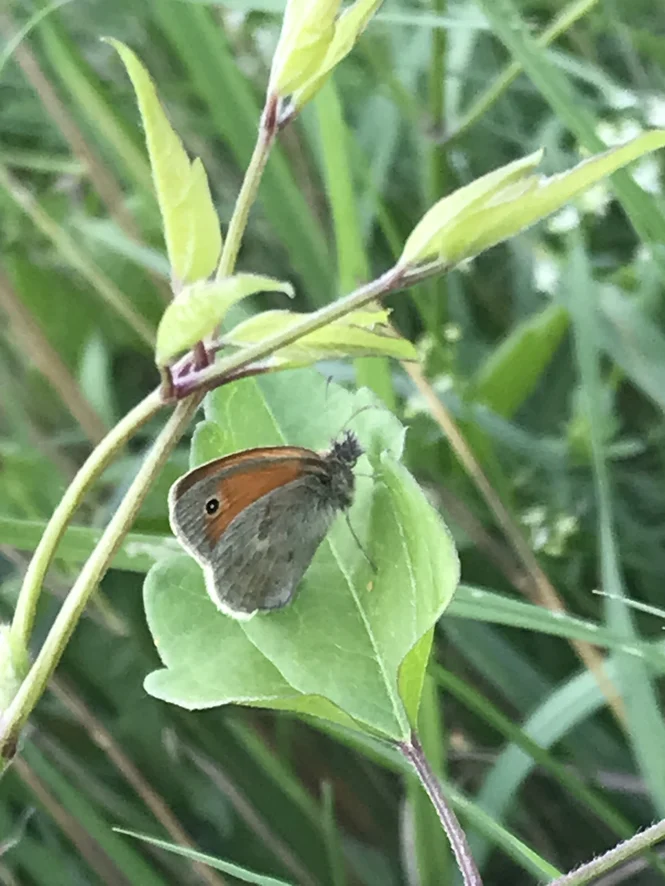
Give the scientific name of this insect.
Coenonympha pamphilus
